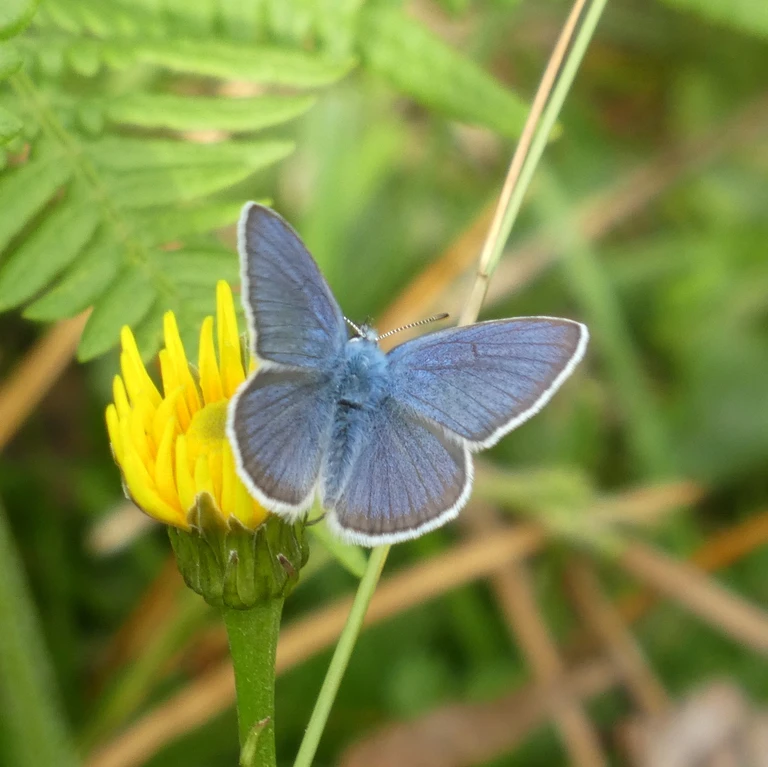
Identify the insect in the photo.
Cyaniris semiargus
